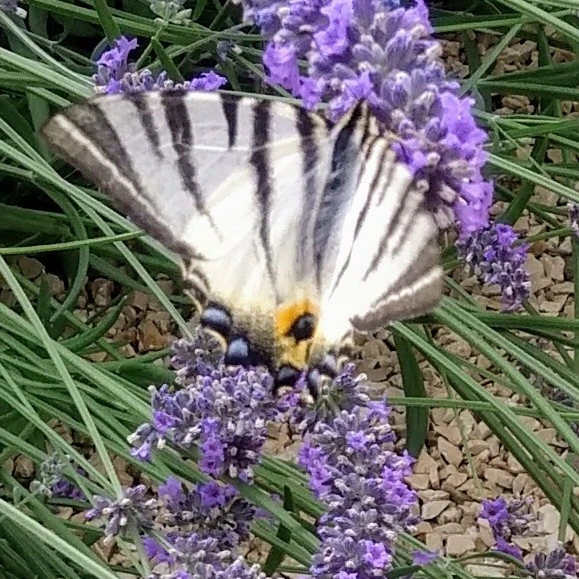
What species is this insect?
Iphiclides podalirius
